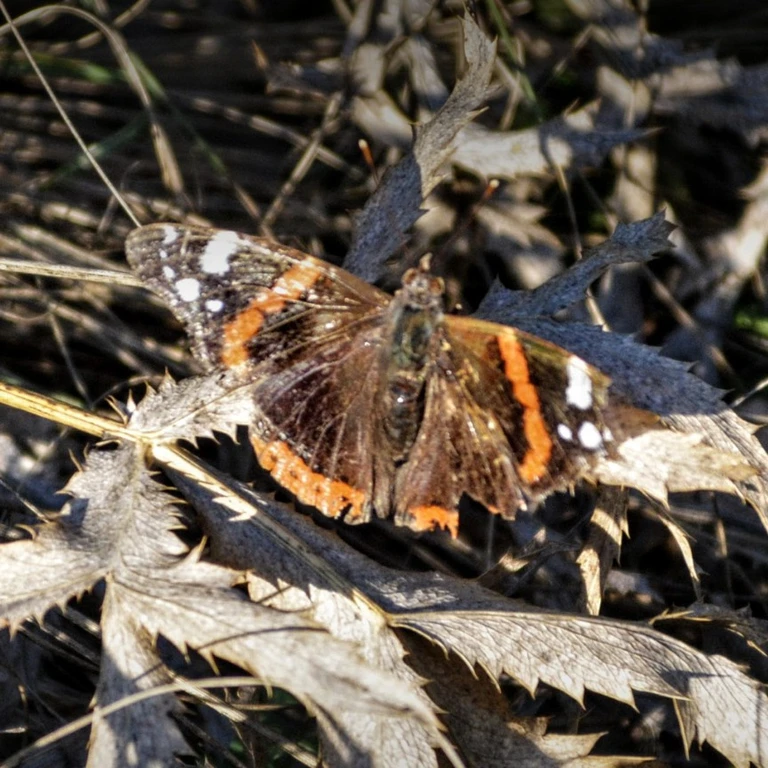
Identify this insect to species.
Vanessa atalanta
